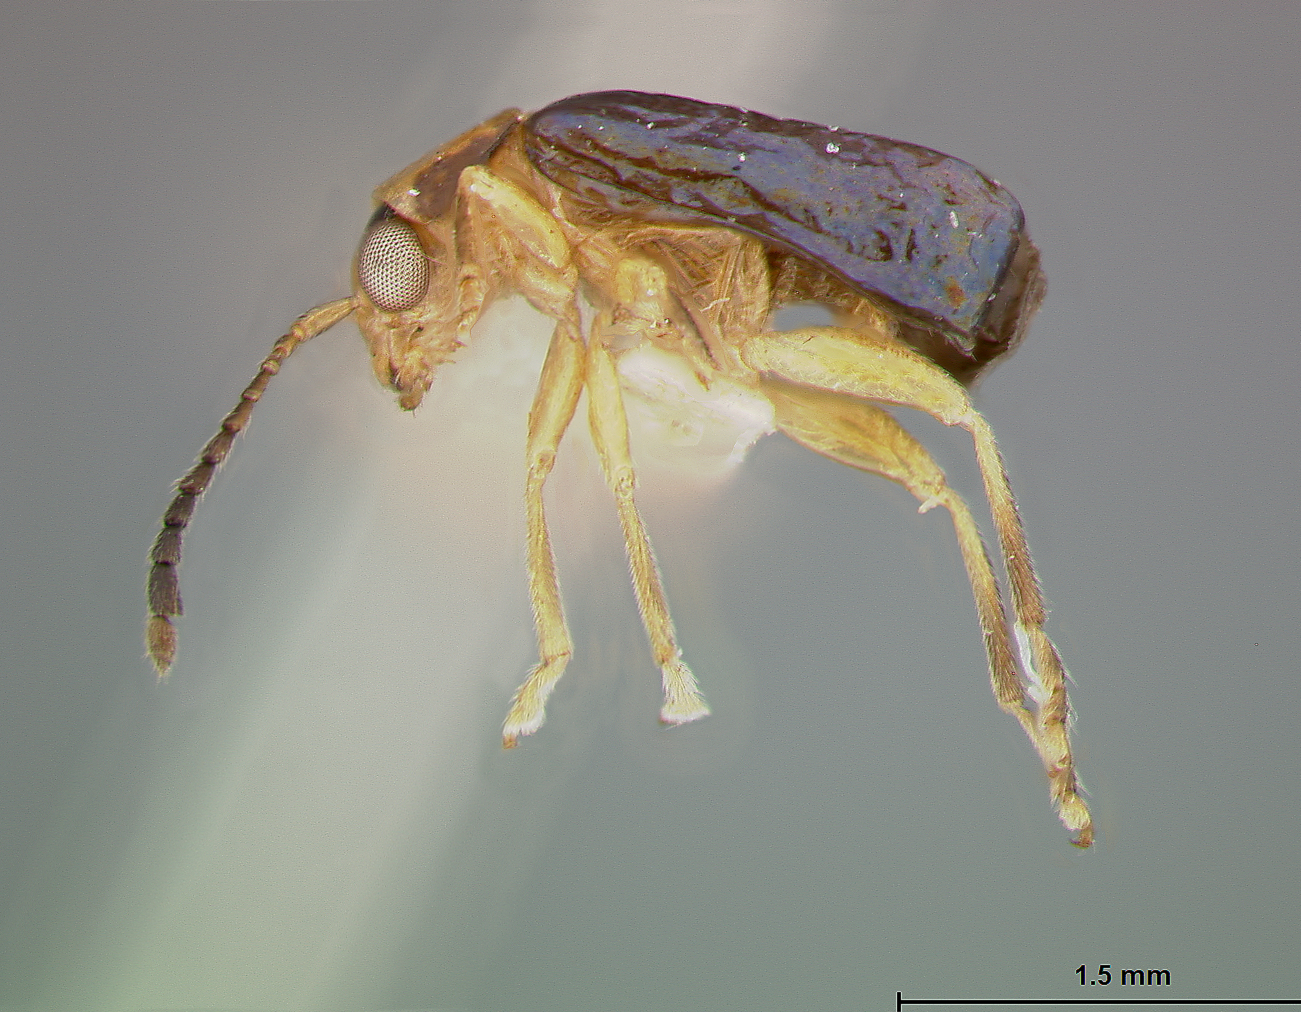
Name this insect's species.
Ectmesopus rhabdotus
